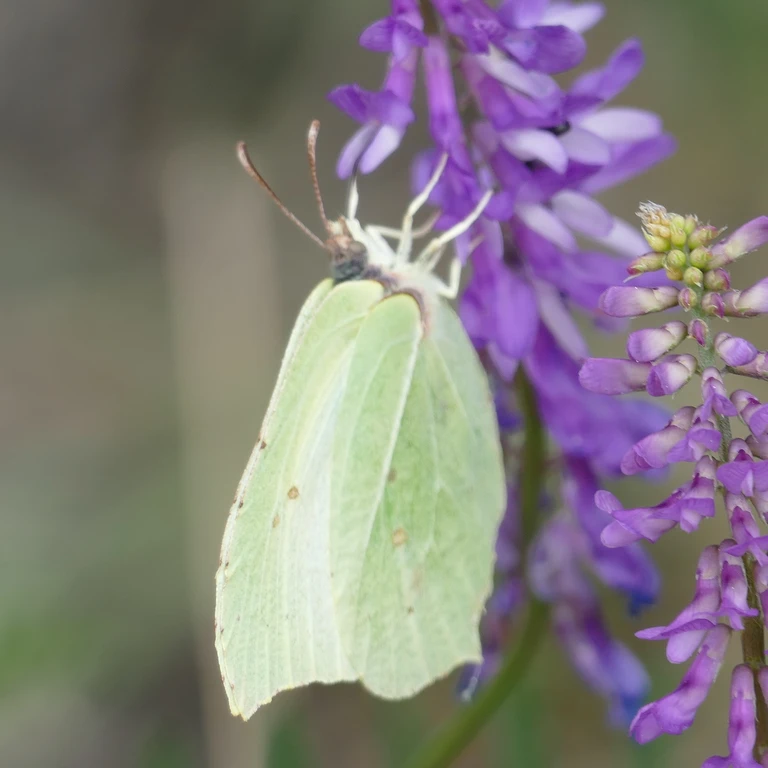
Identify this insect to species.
Gonepteryx rhamni
